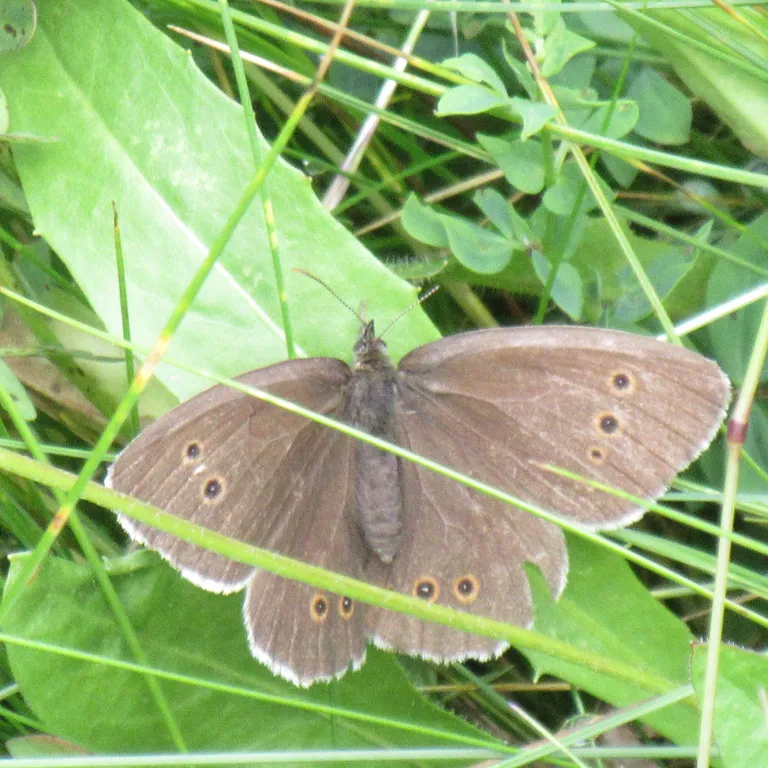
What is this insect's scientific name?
Aphantopus hyperantus
